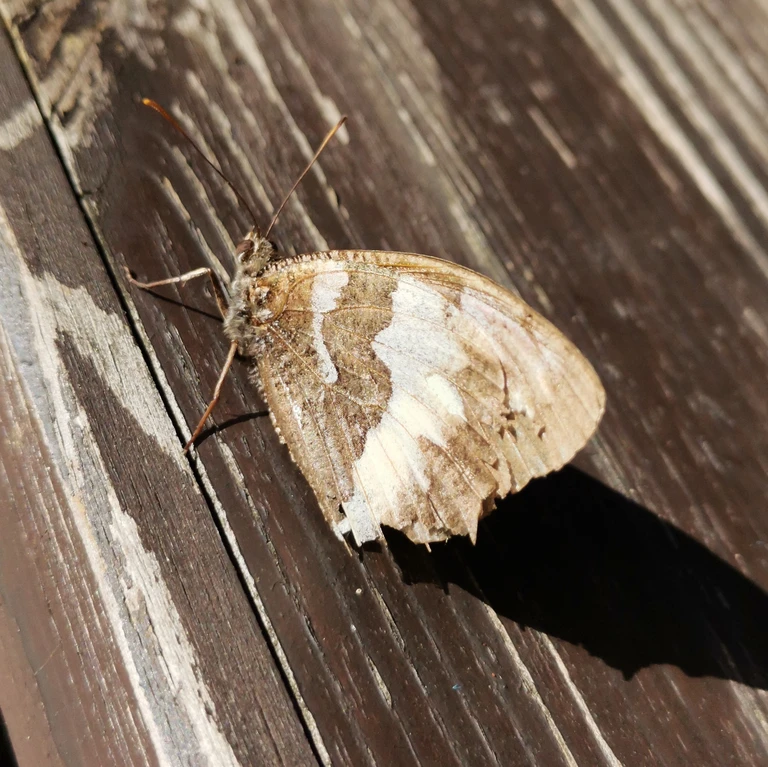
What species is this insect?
Brintesia circe
